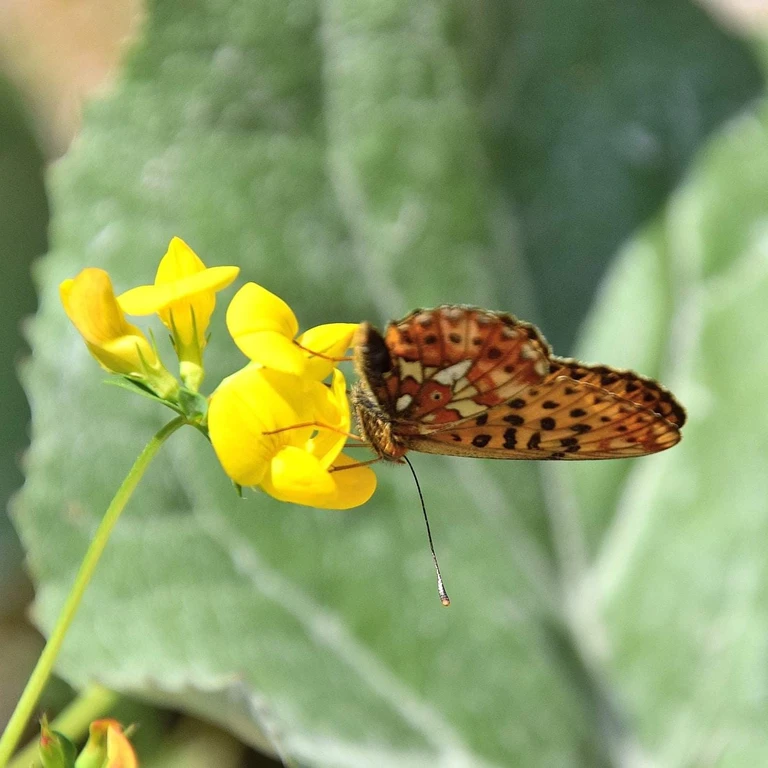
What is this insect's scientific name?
Boloria euphrosyne (also Clossiana euphrosyne)
